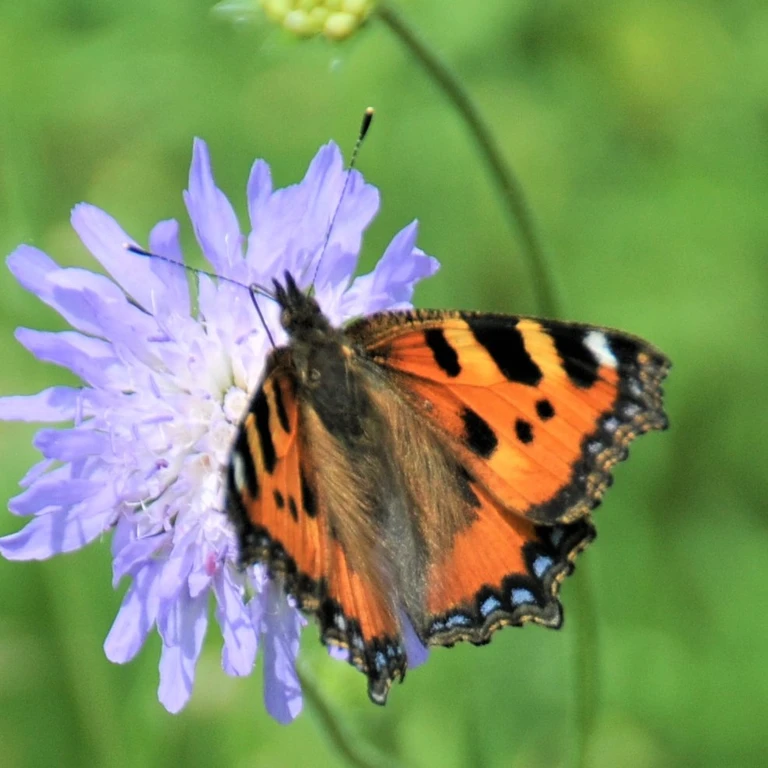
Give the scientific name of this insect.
Aglais urticae
